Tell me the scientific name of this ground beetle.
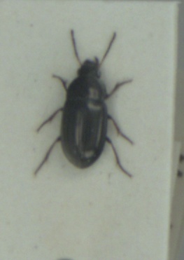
Amara tibialis
